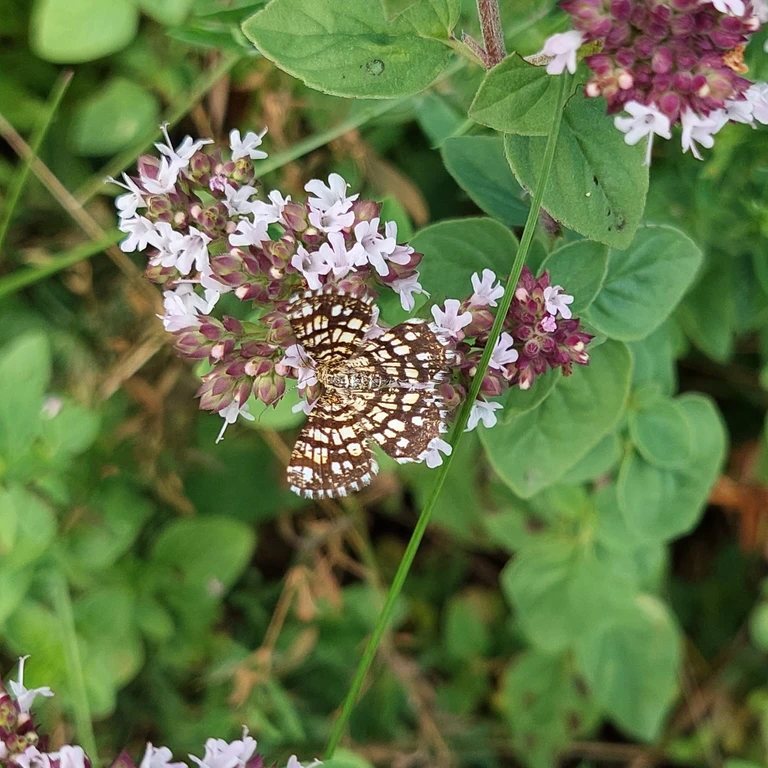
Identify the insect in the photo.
Chiasmia clathrata
